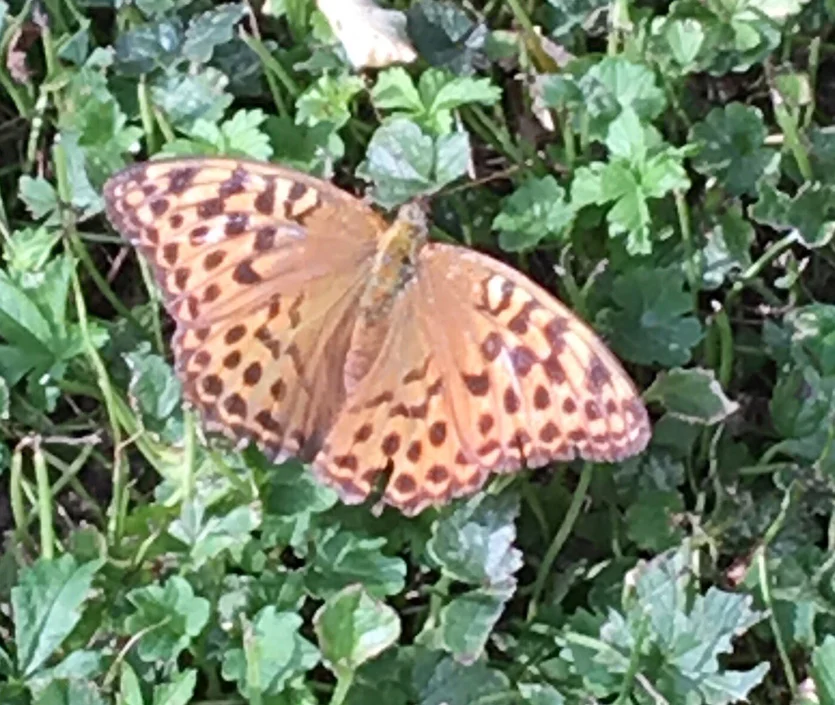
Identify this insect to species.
Argynnis paphia
